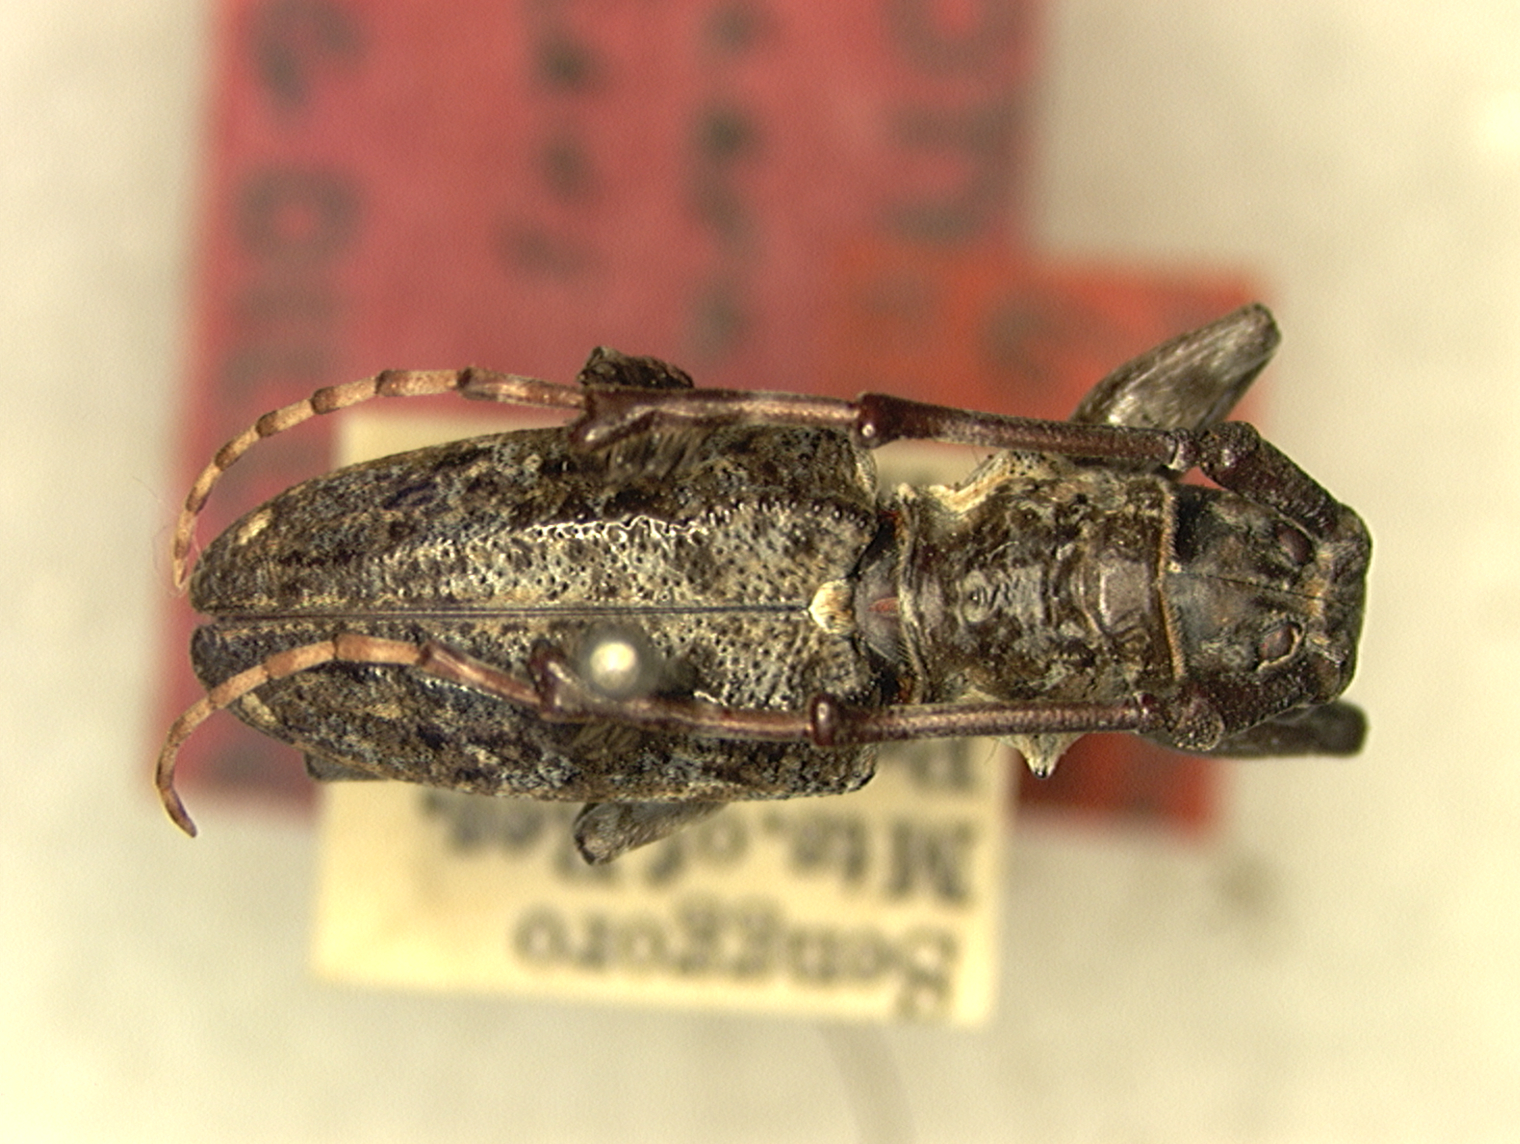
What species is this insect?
Imantocera grisescens
